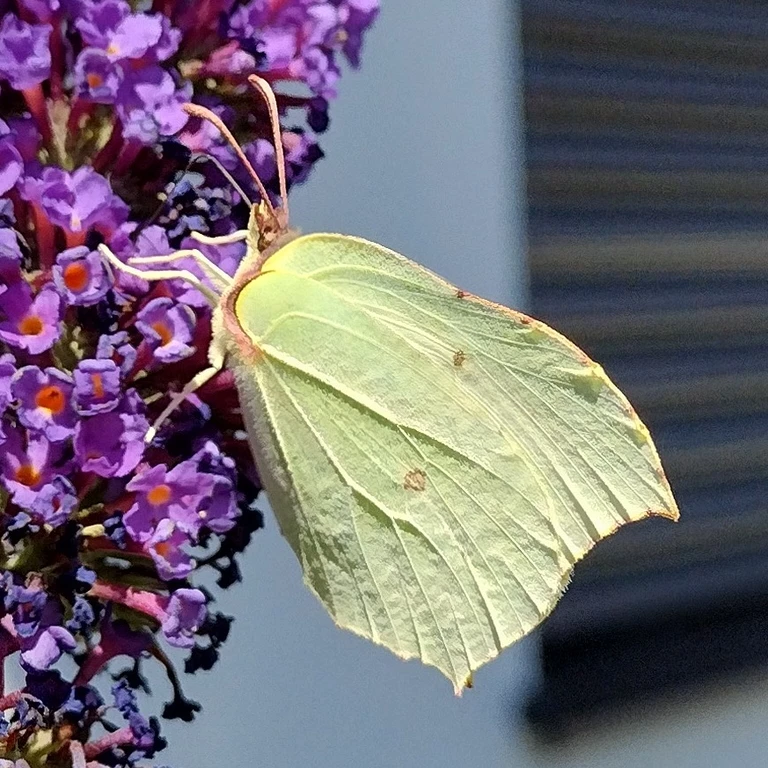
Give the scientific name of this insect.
Gonepteryx rhamni
